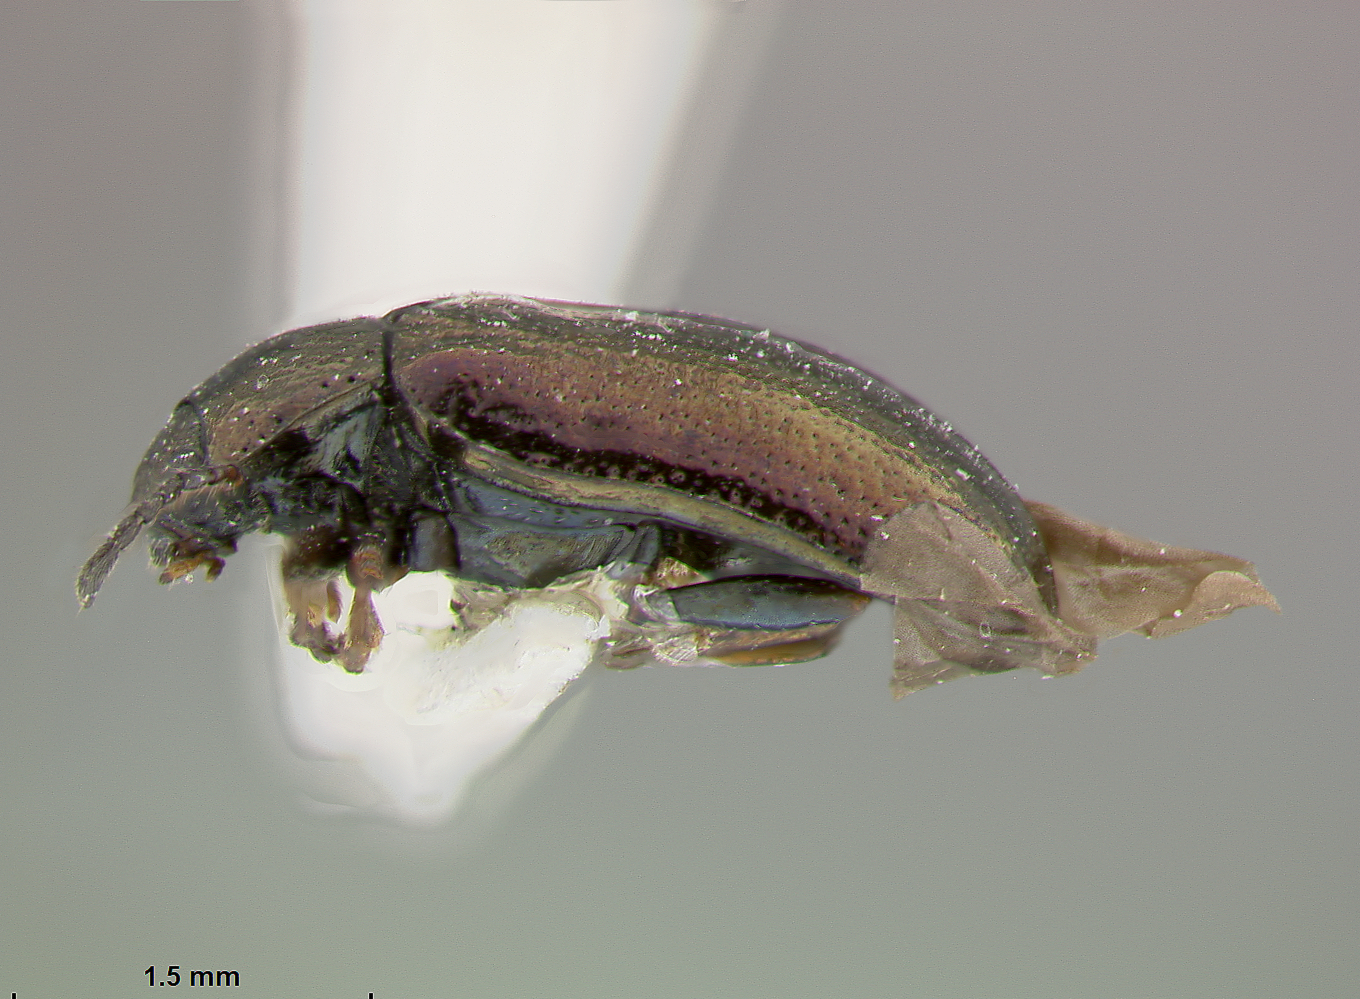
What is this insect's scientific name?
Phyllodecta americana
